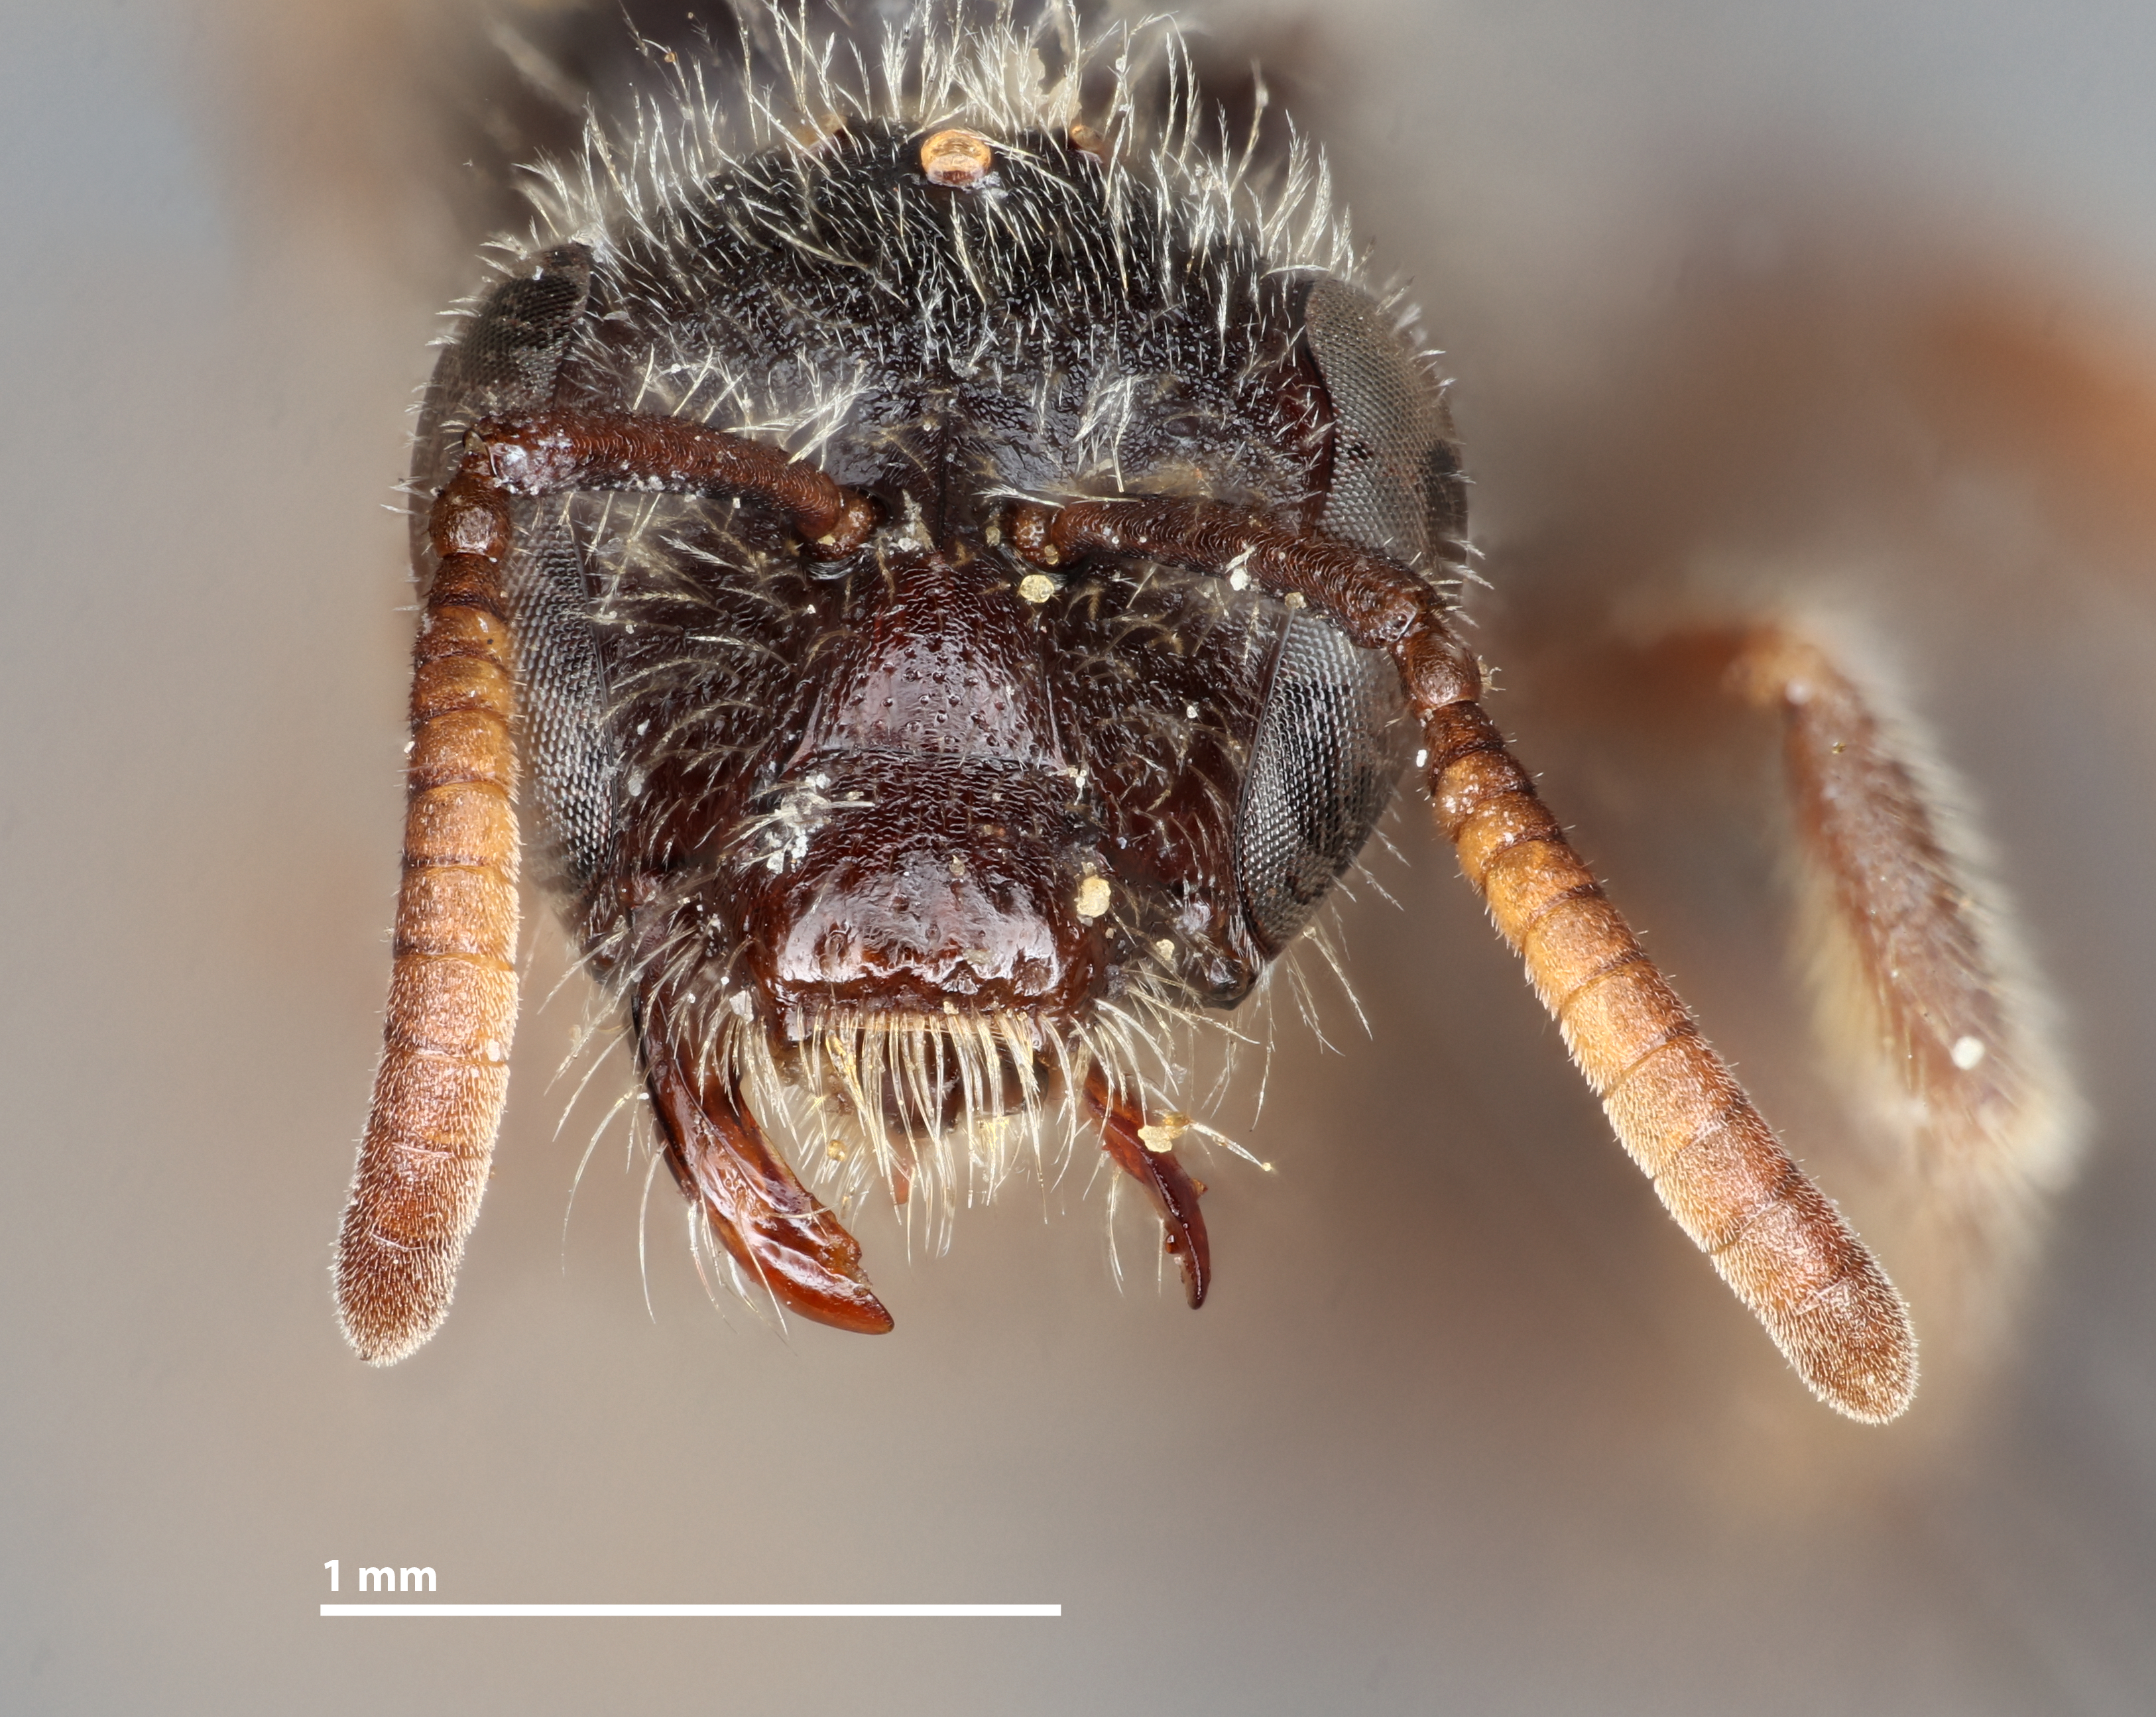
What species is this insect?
Halictus regis
